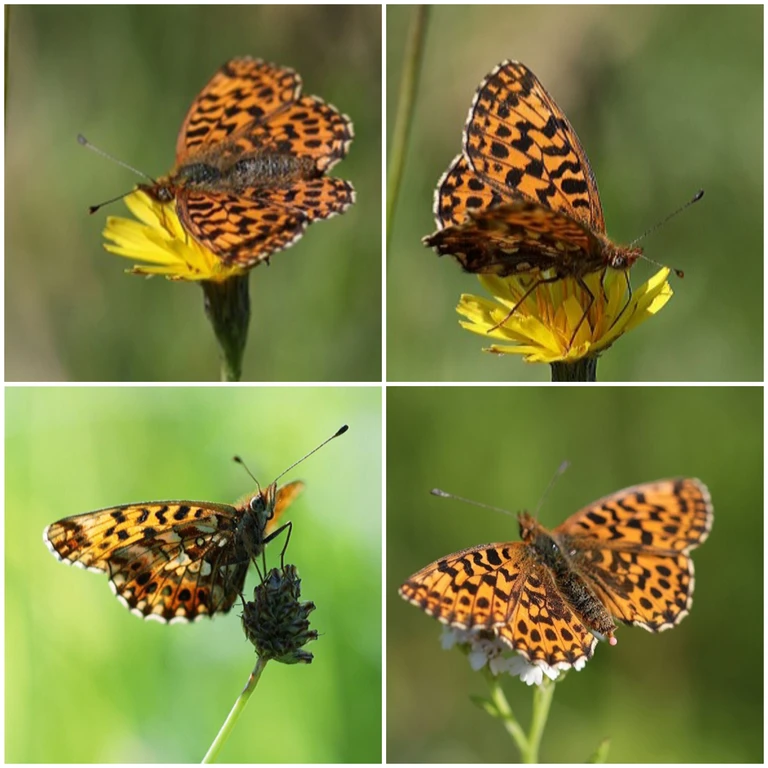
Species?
Boloria dia
